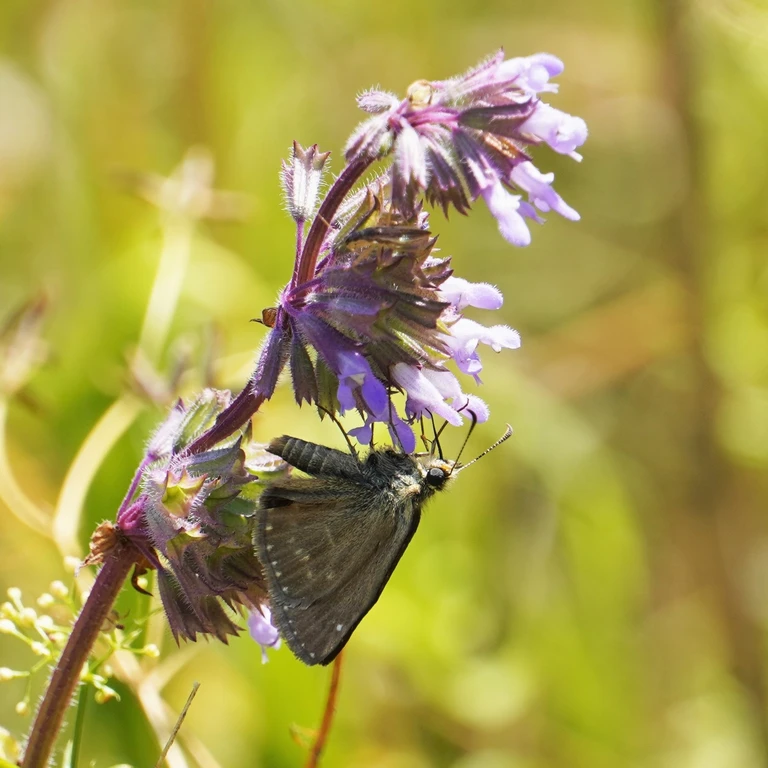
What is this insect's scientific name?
Erynnis tages
